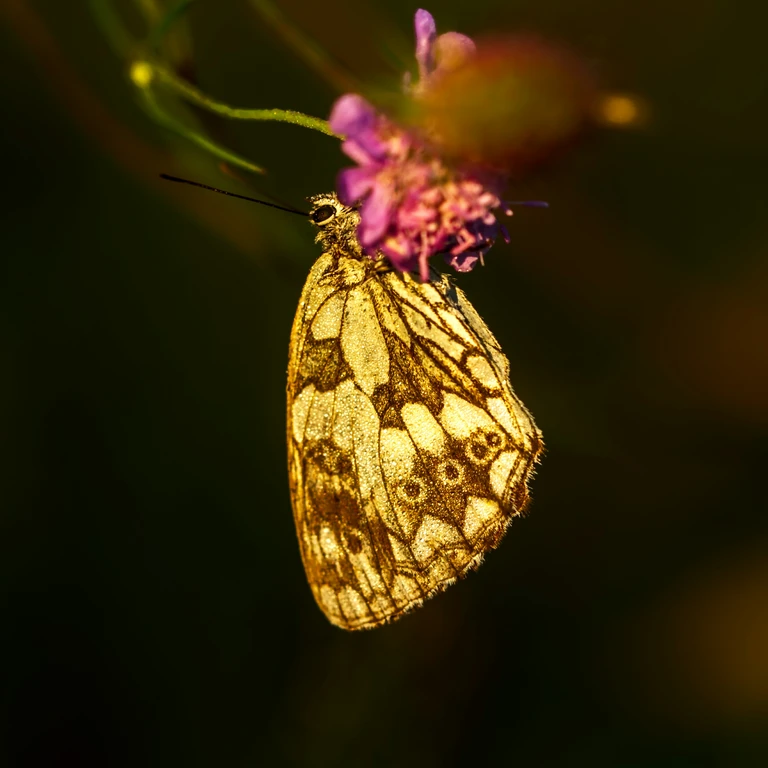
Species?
Melanargia galathea
